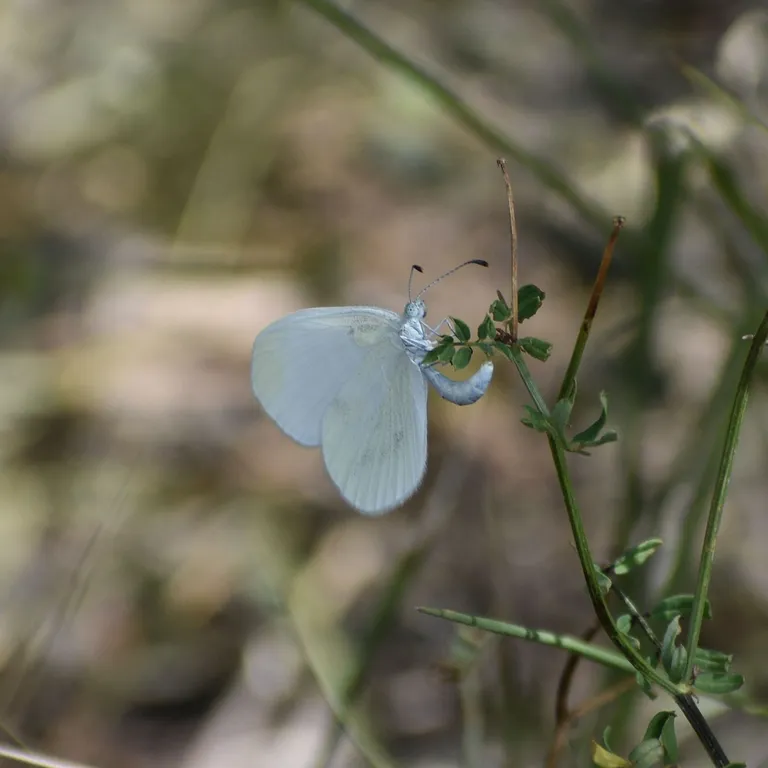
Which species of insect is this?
Leptidea sinapis/juvernica
